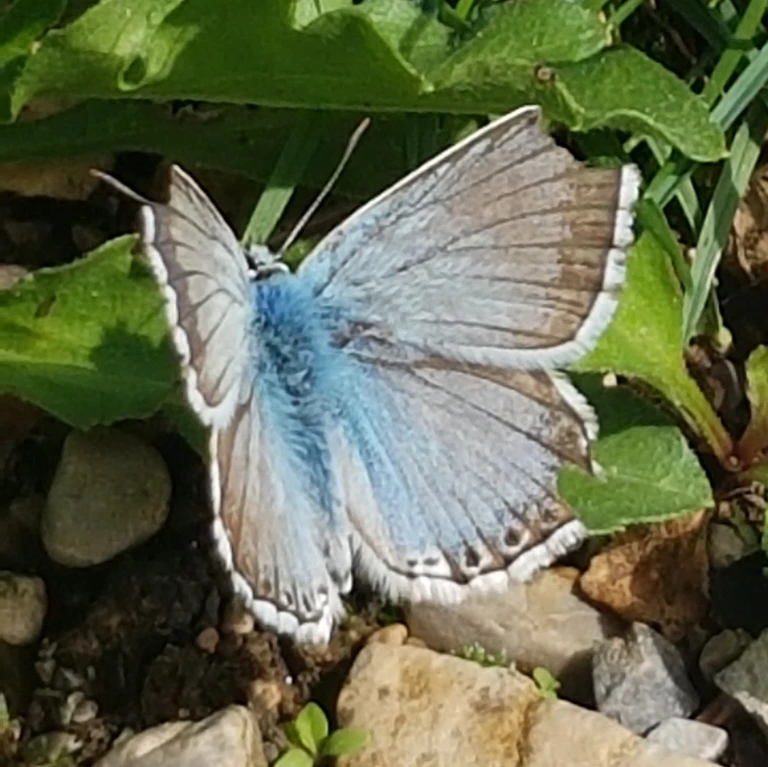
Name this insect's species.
Lysandra coridon
